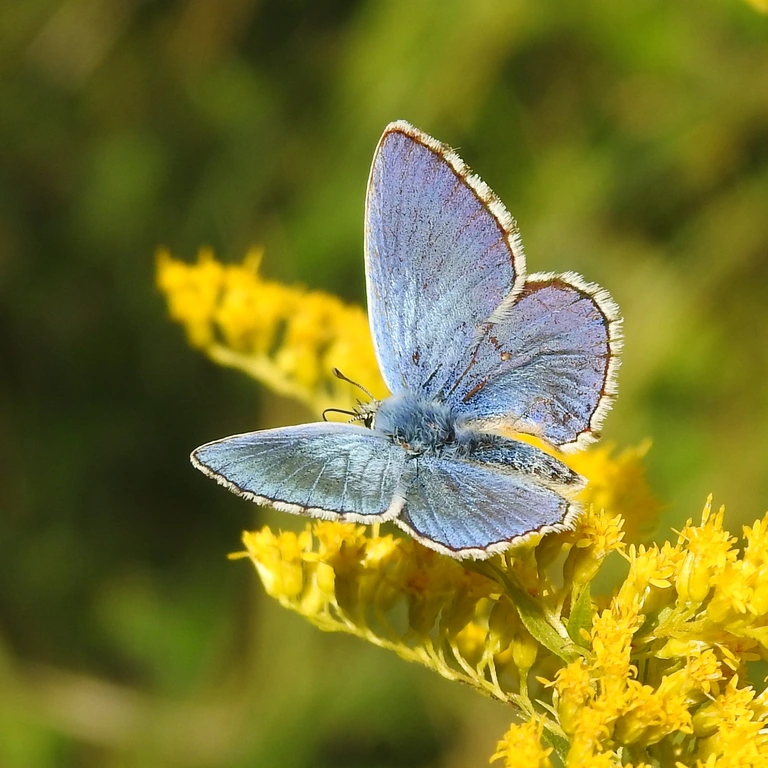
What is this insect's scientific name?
Lysandra bellargus
